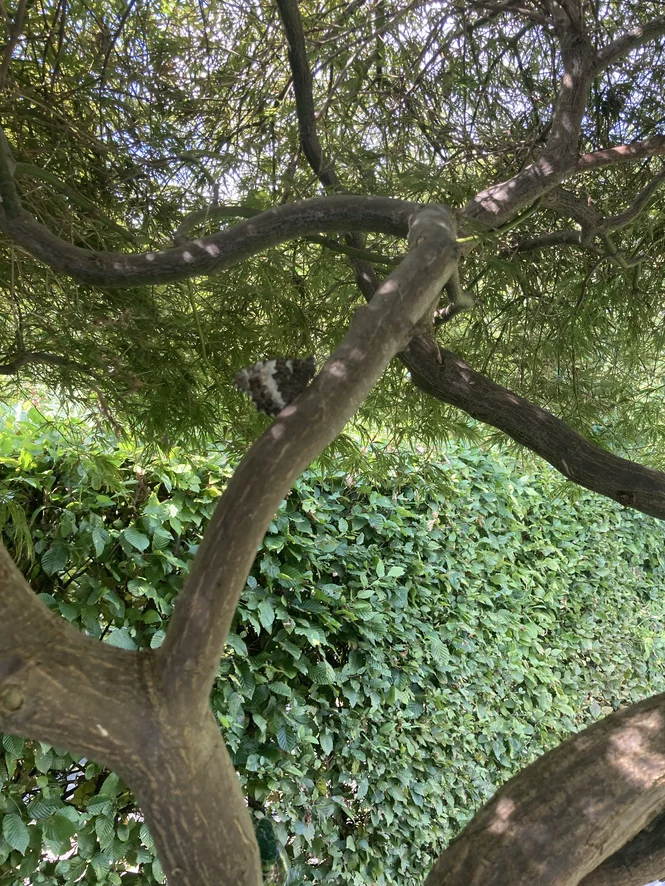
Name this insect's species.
Brintesia circe
